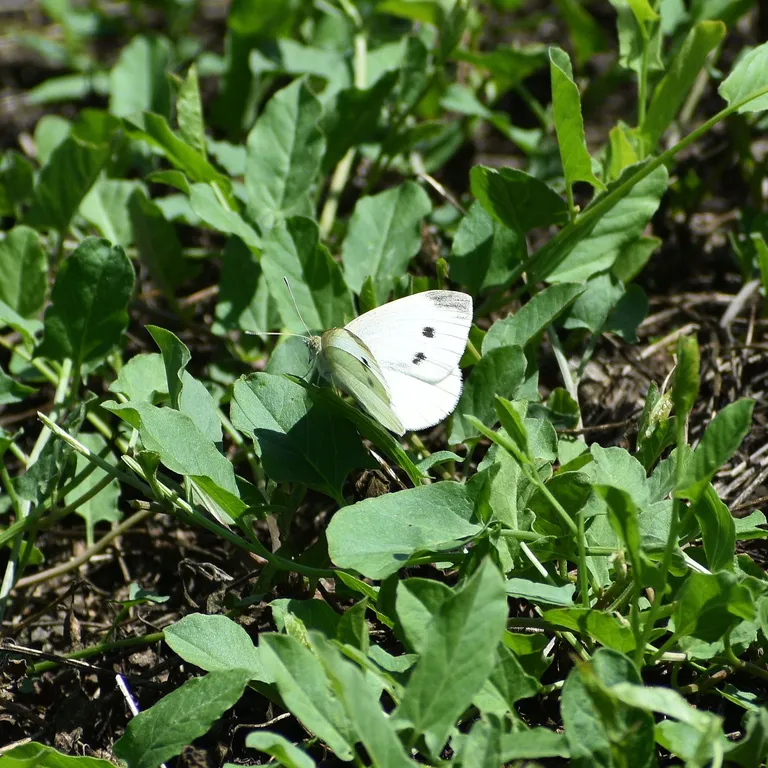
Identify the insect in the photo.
Pieris rapae
